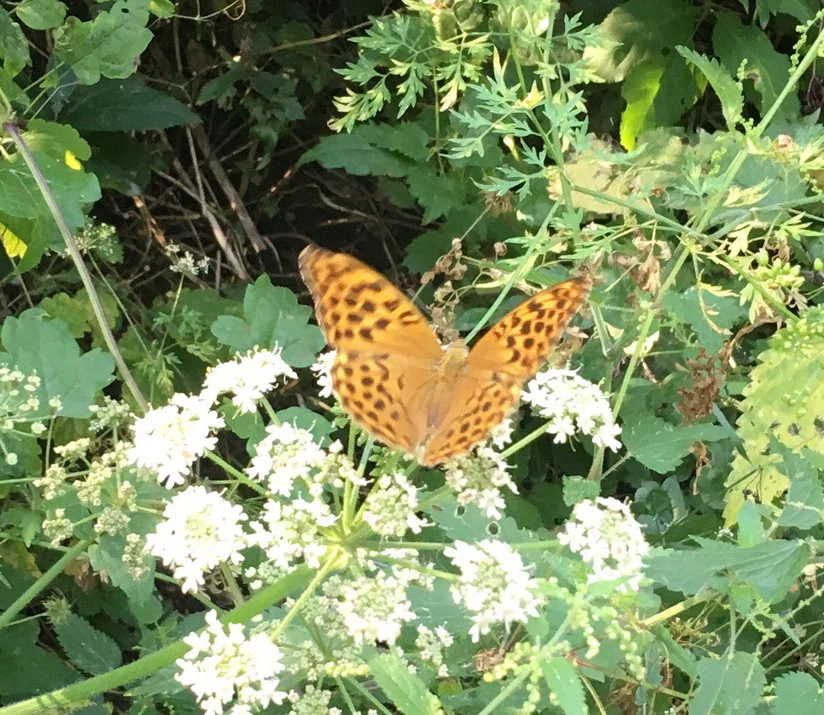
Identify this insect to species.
Argynnis paphia
